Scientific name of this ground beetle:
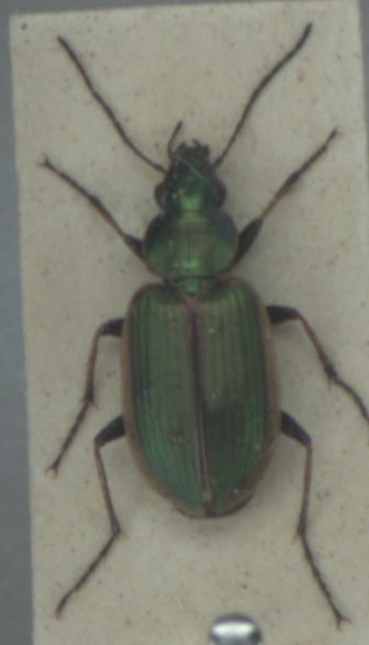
Agonum marginatum
